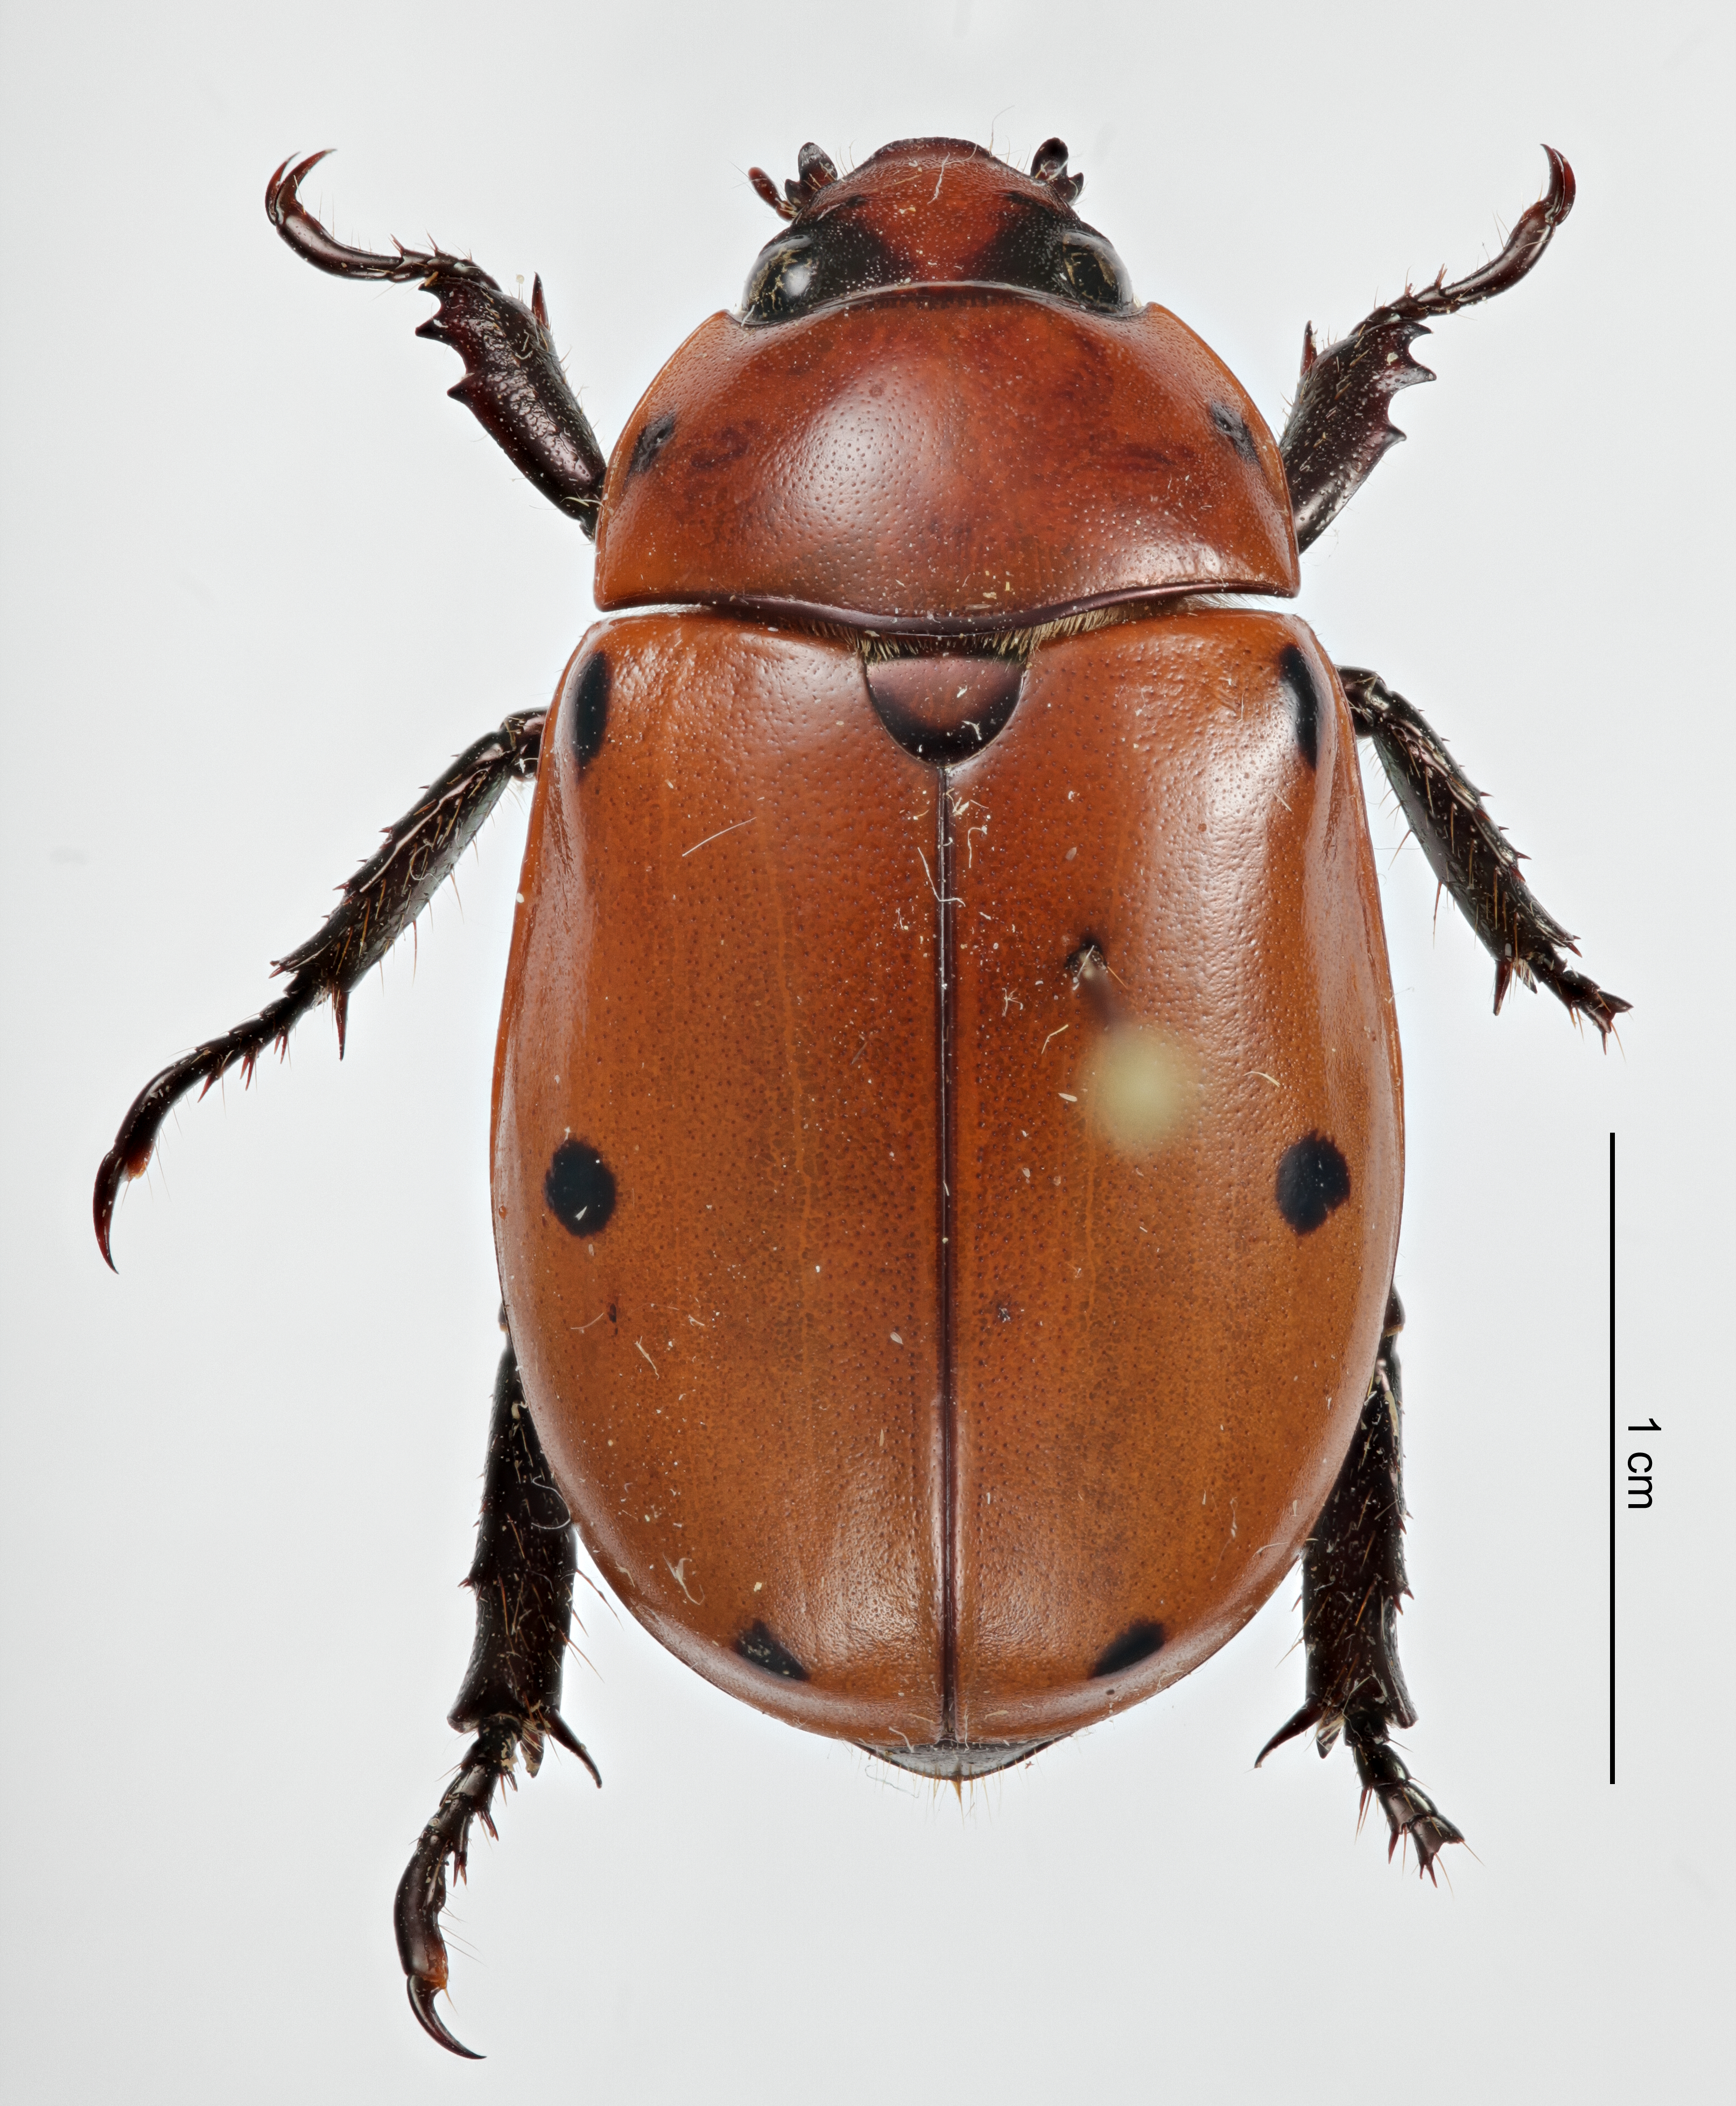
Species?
Pelidnota punctata
